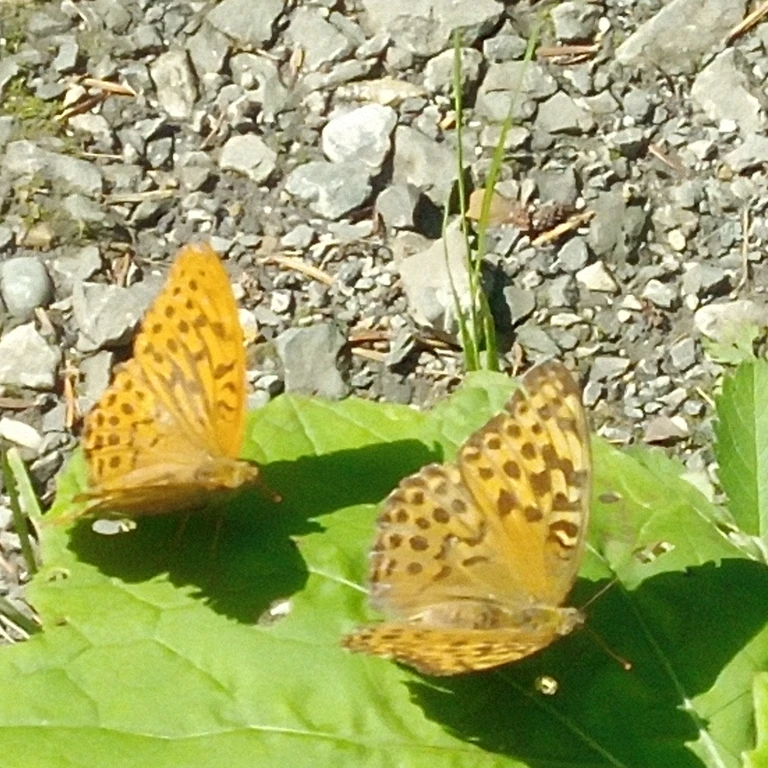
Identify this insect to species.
Argynnis paphia
